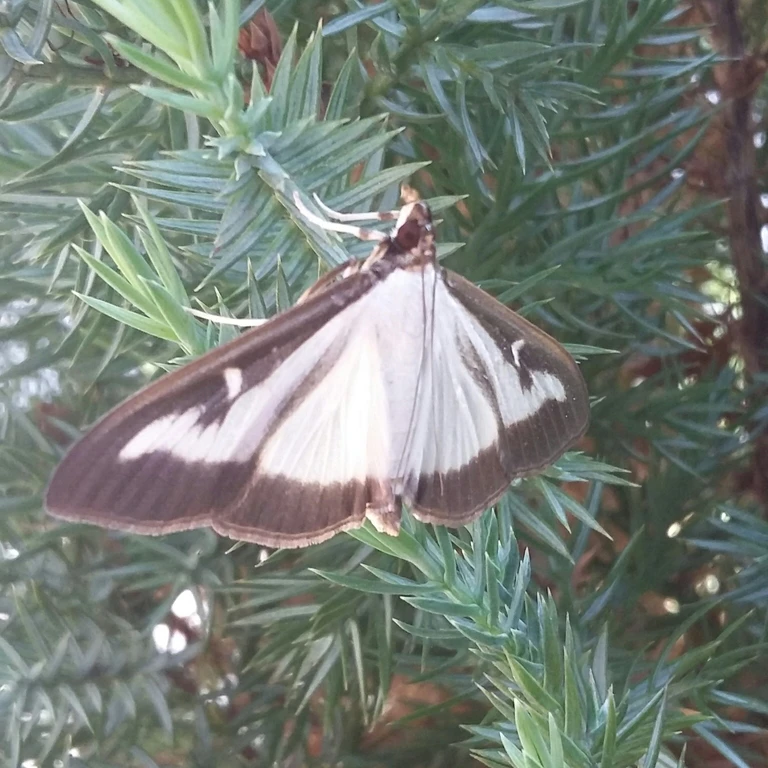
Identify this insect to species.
Cydalima perspectalis
